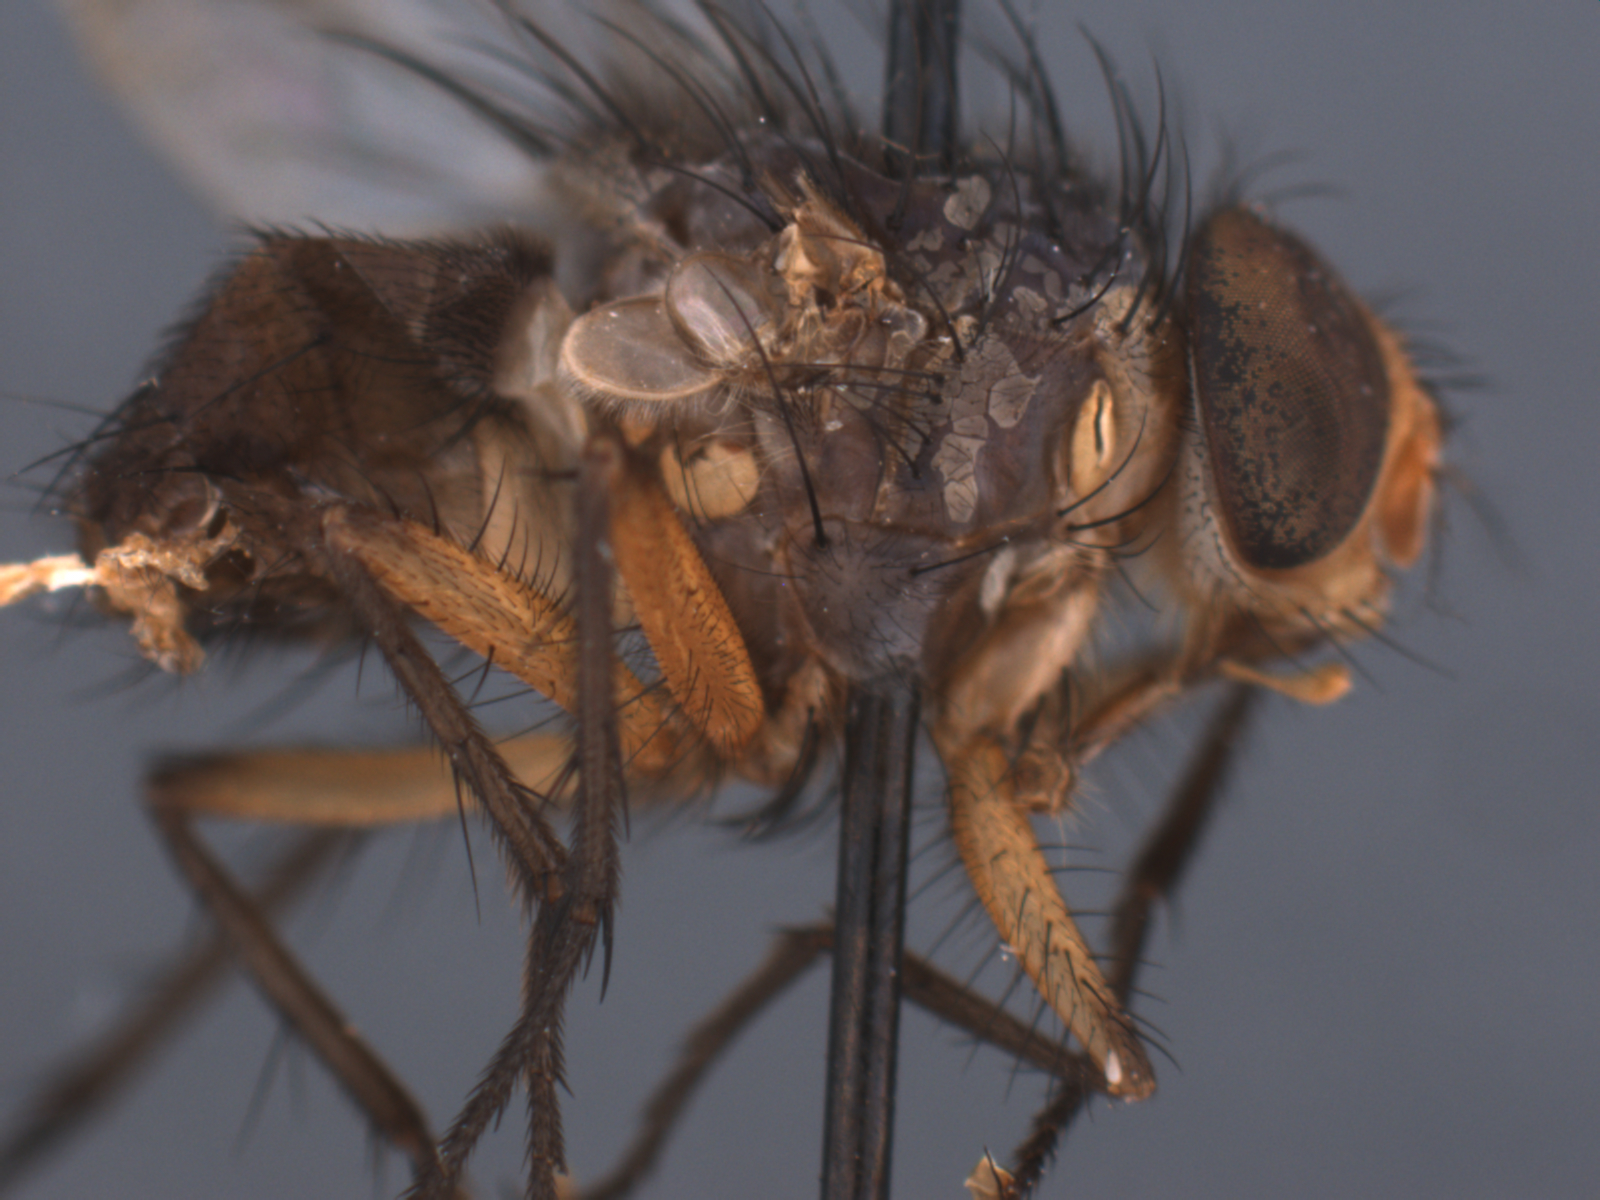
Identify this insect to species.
Huascaromusca flavicrura
